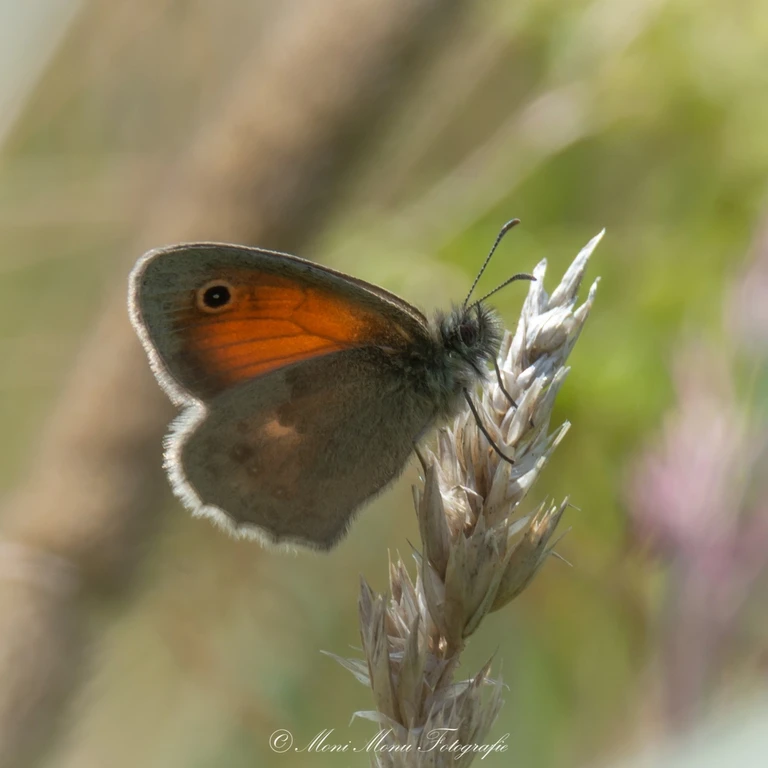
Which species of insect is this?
Coenonympha pamphilus
